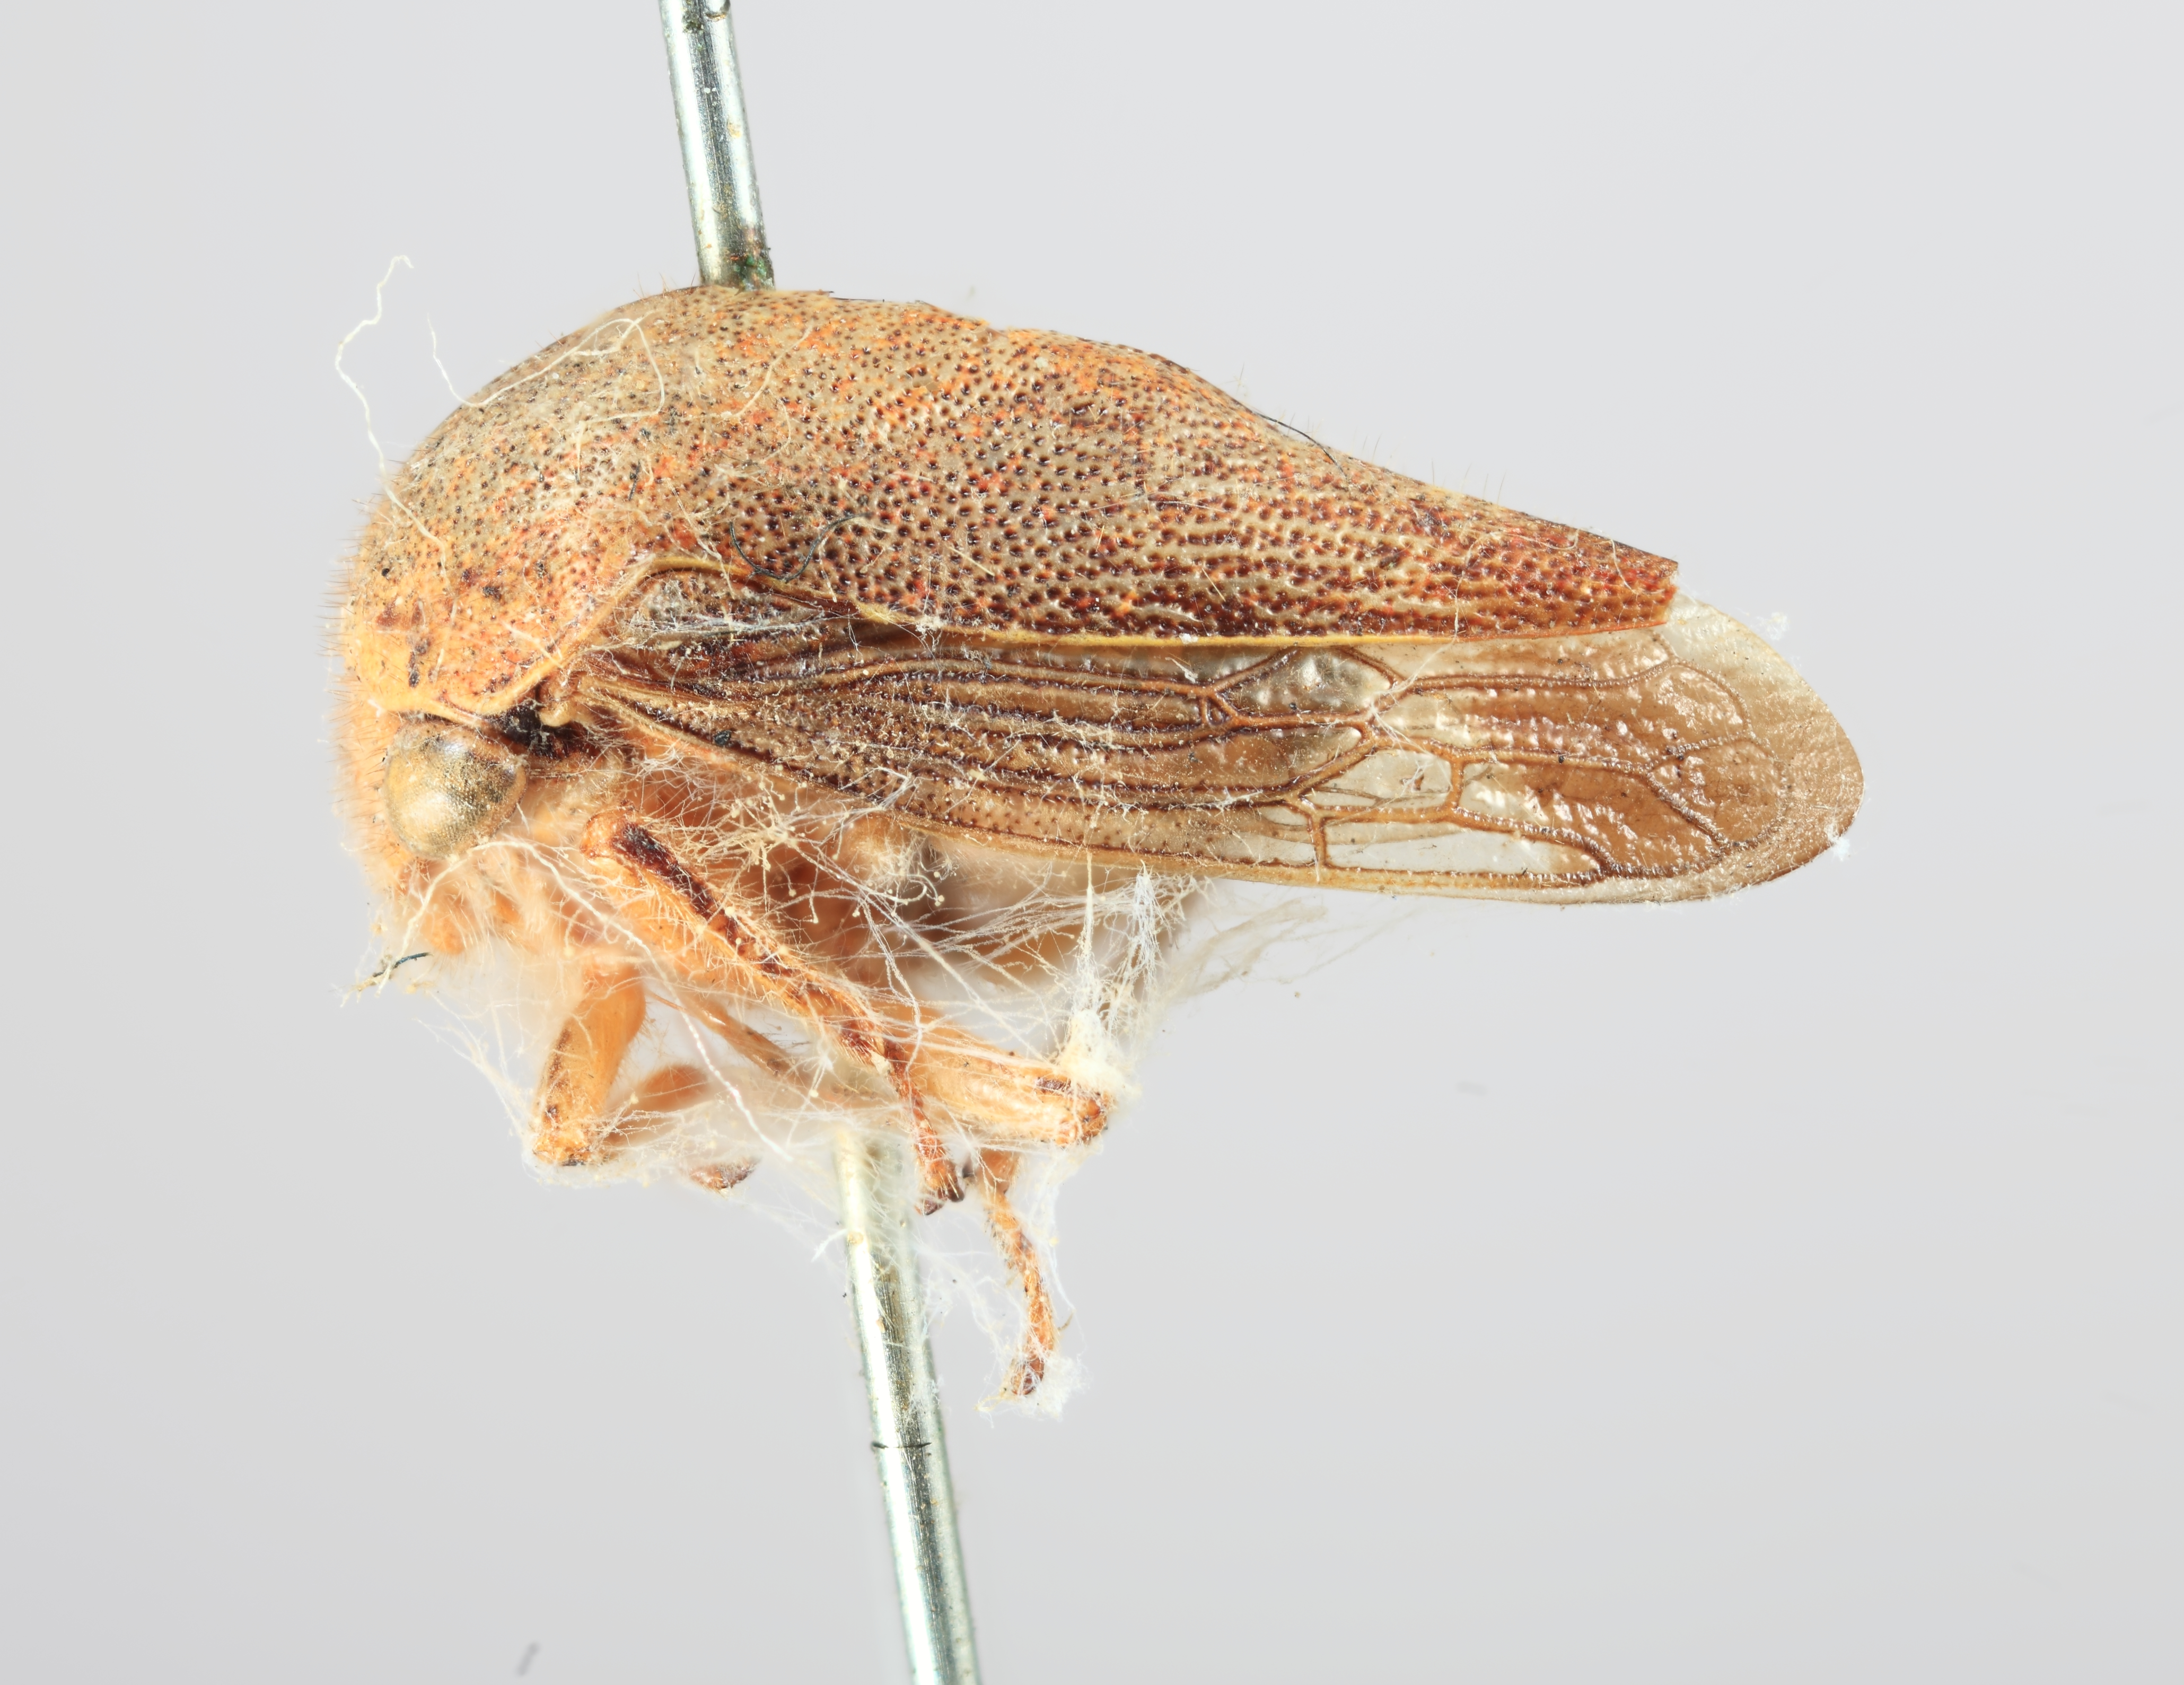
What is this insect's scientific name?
Carynota strombergi
